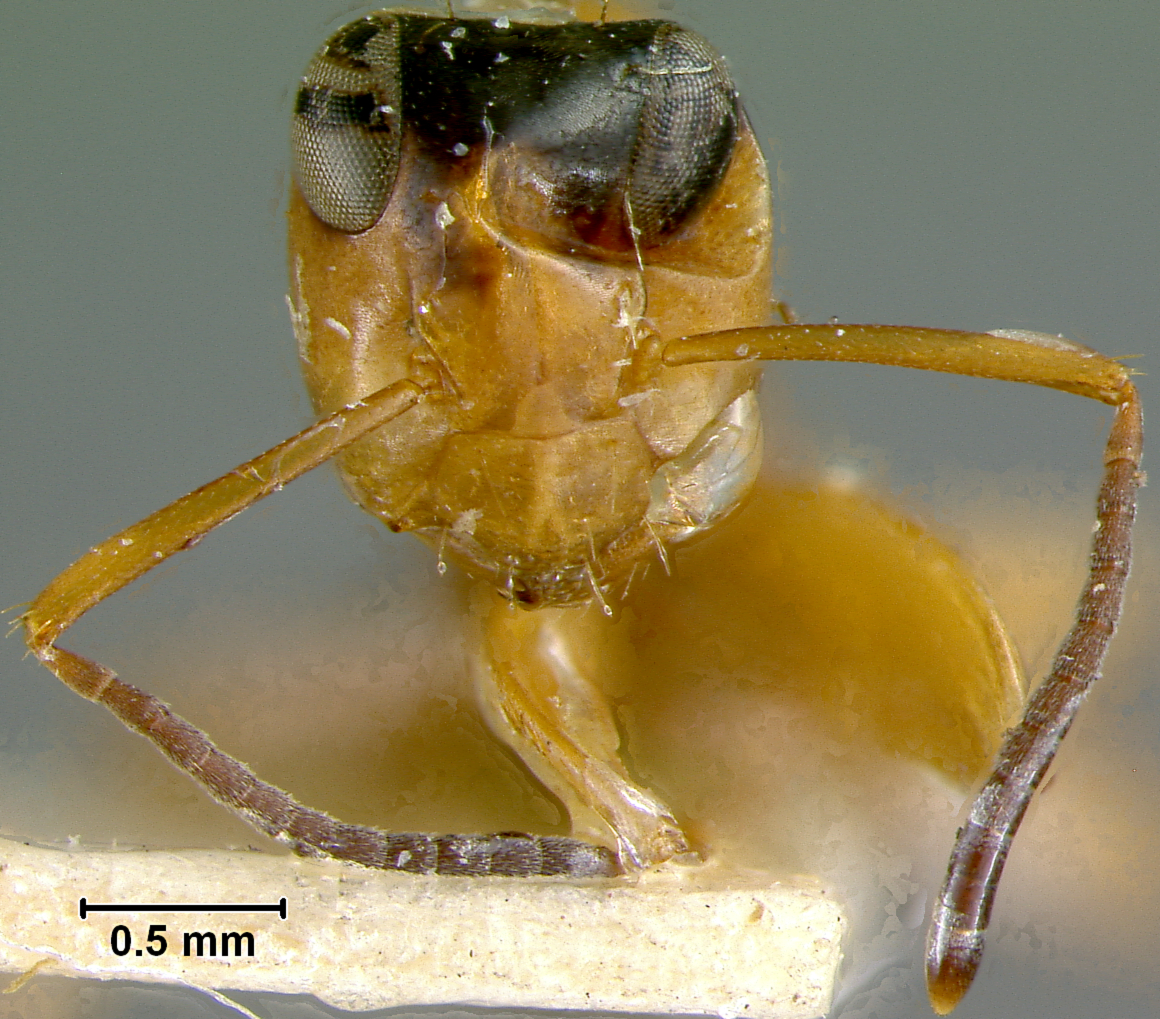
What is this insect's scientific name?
Opisthopsis diadematus
